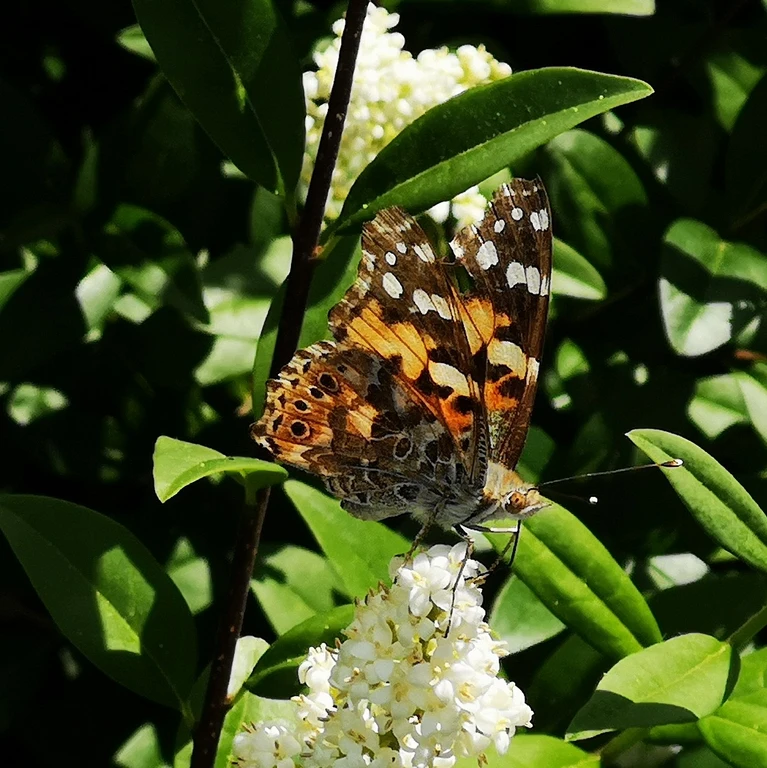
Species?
Vanessa cardui
